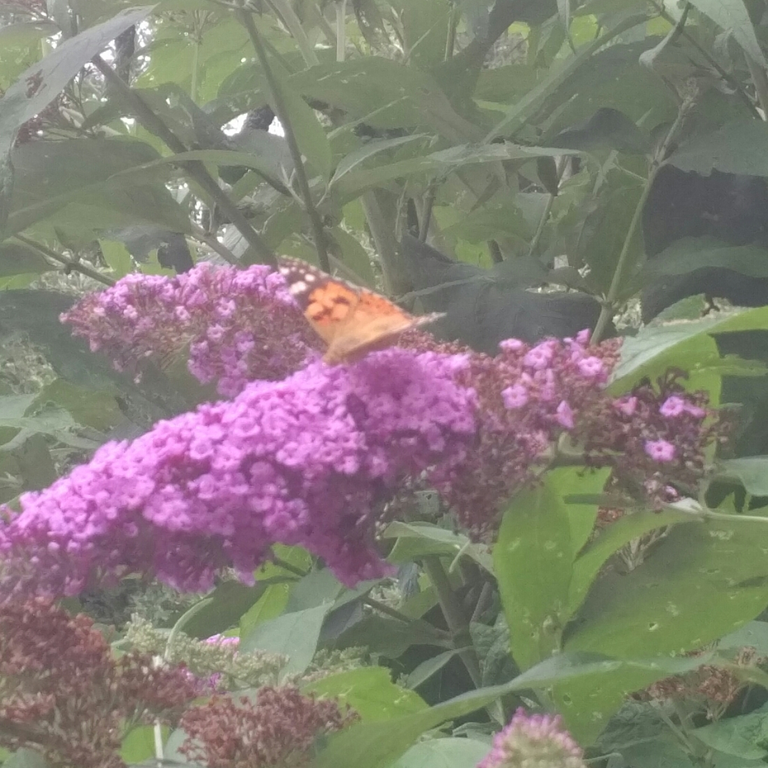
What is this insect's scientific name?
Vanessa cardui
